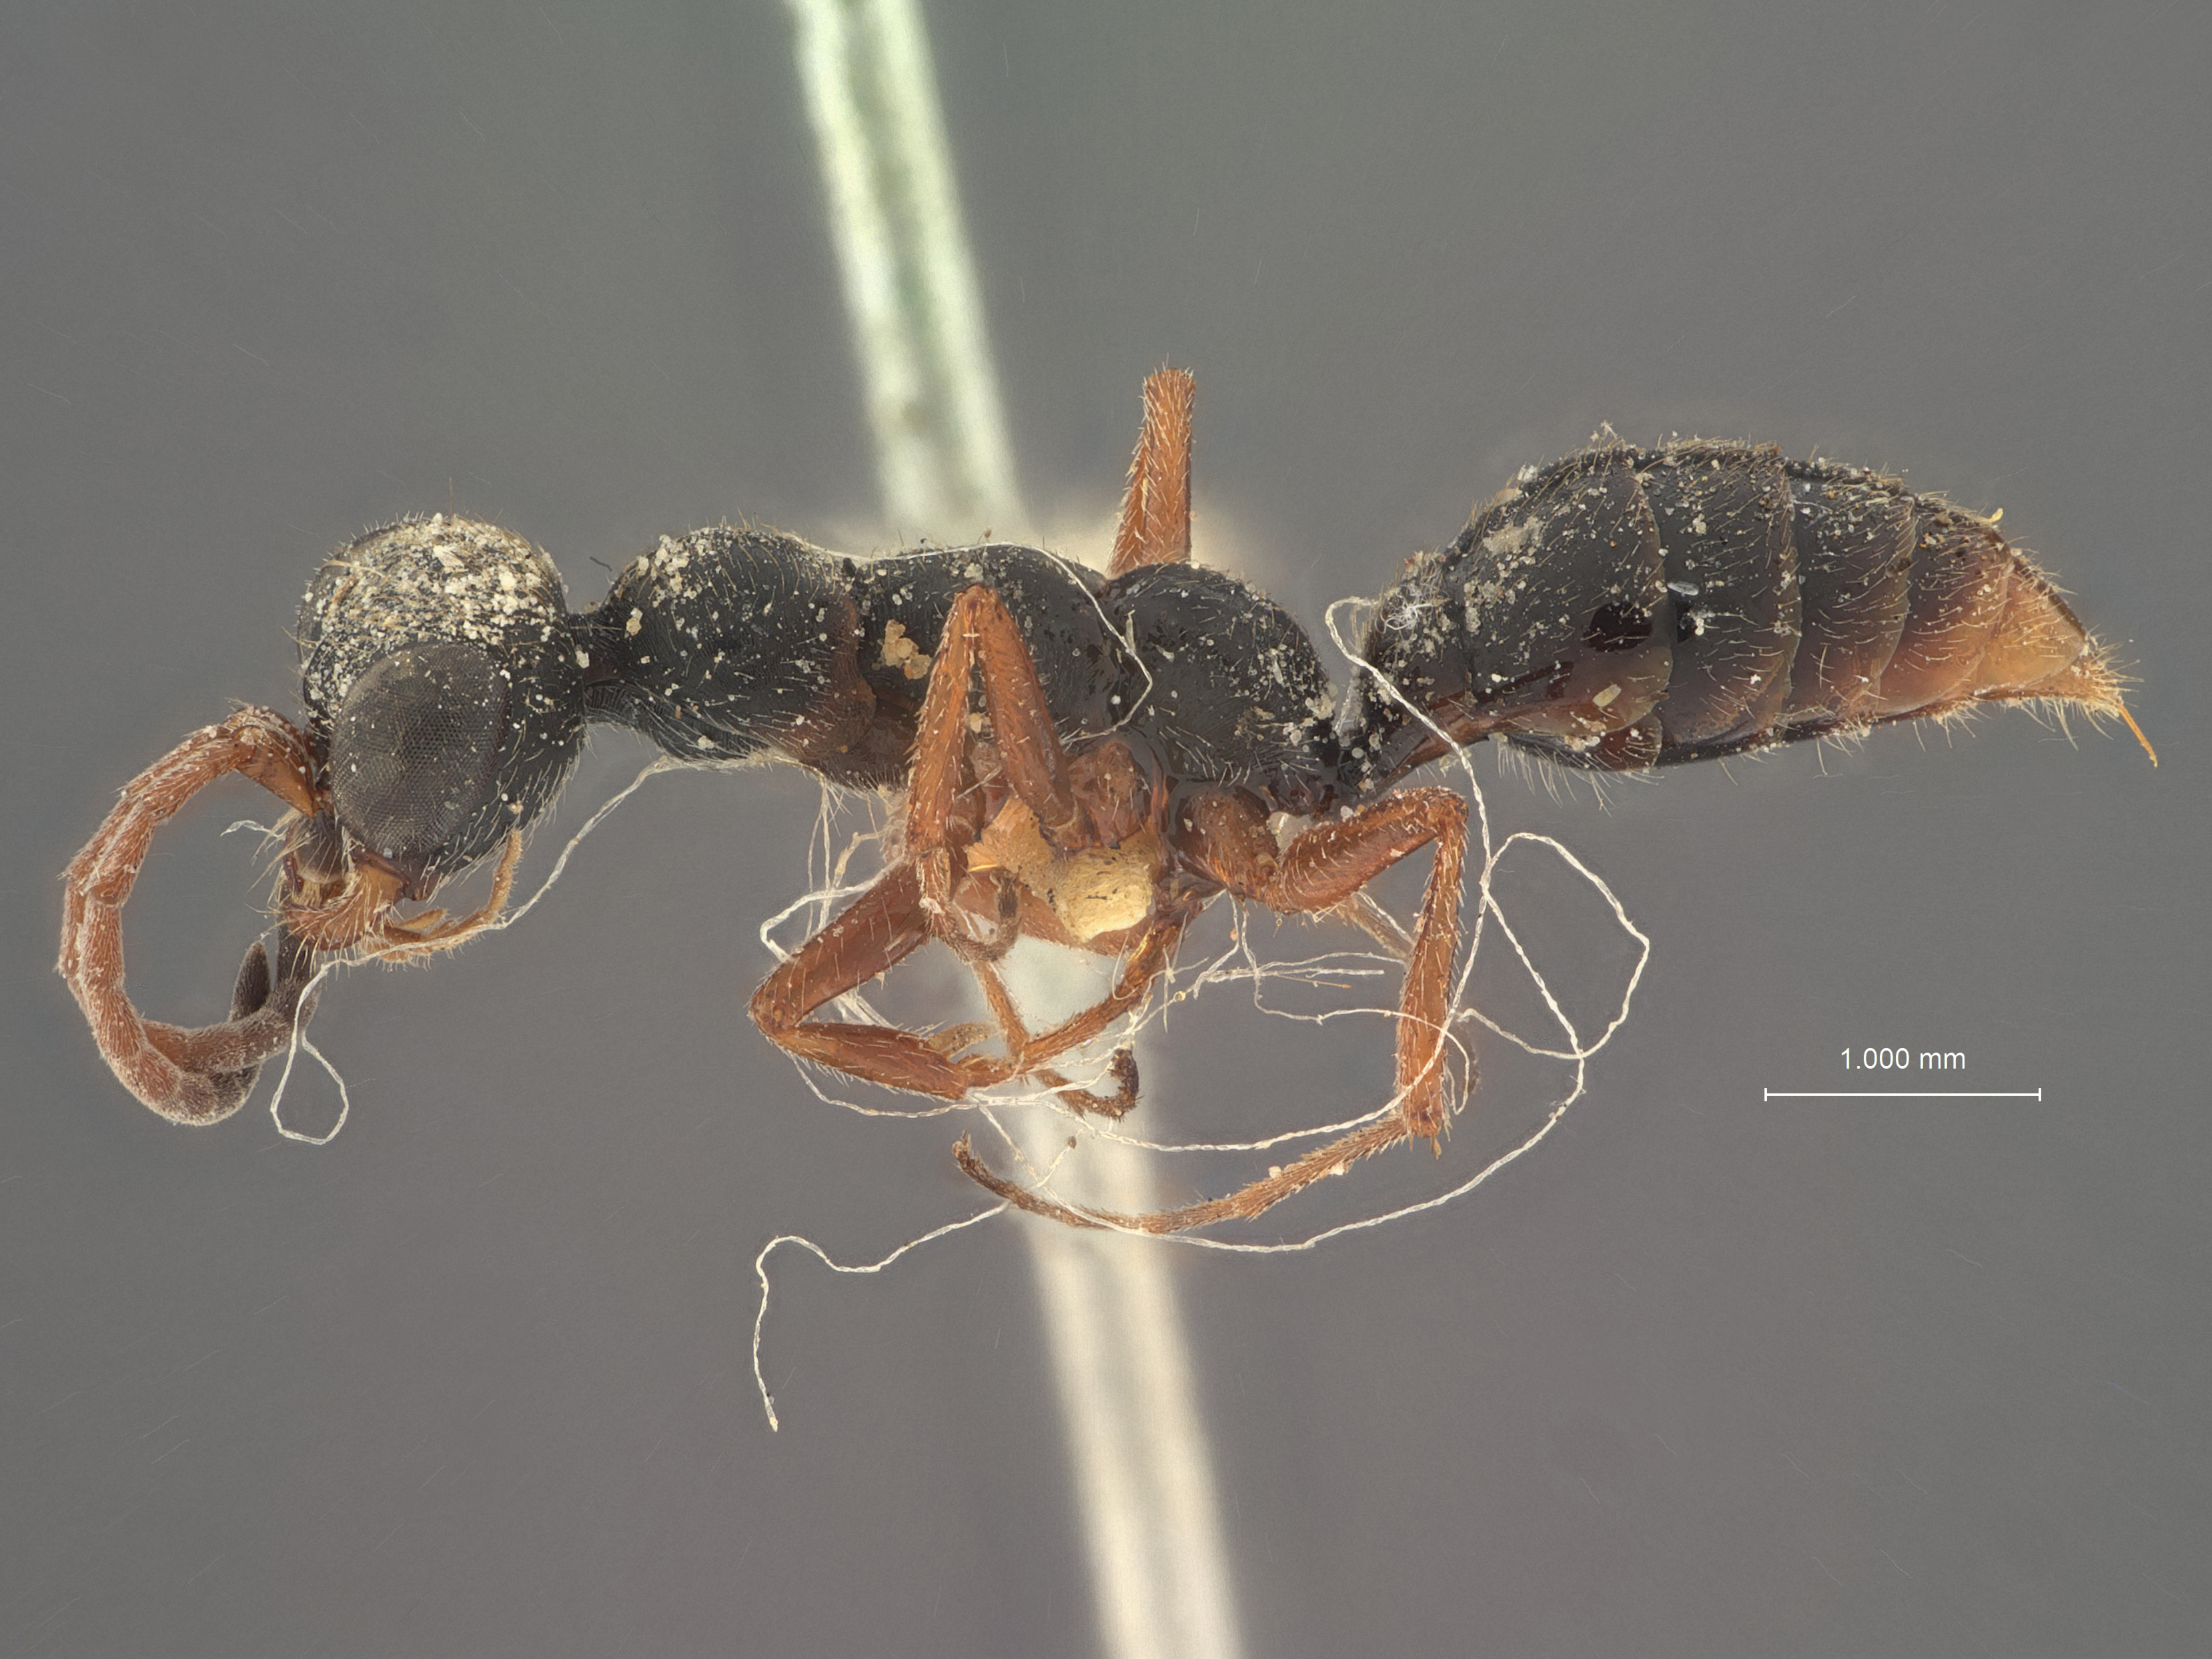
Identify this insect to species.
Andreus abbottii
